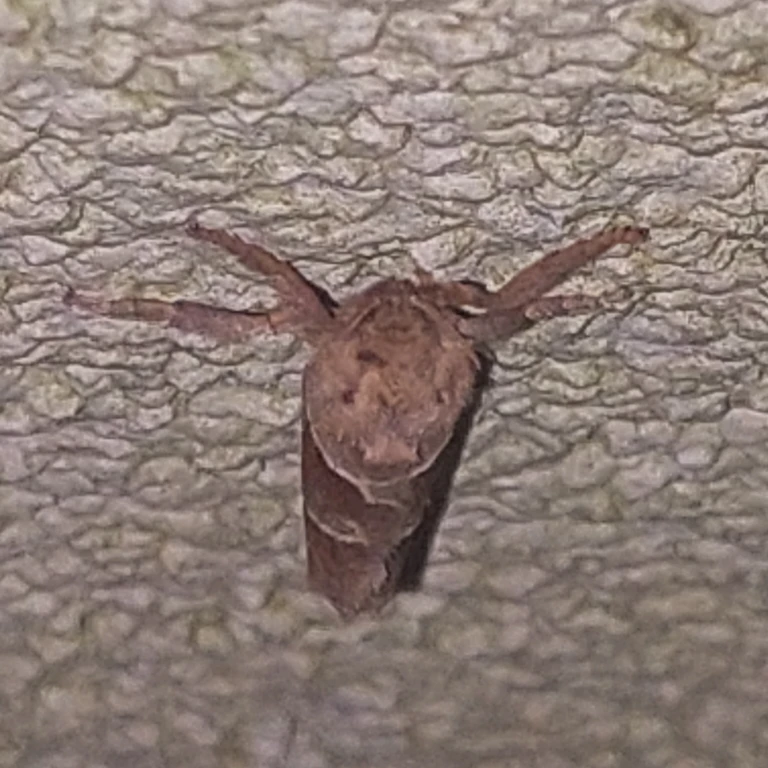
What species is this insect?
Triodia sylvina
